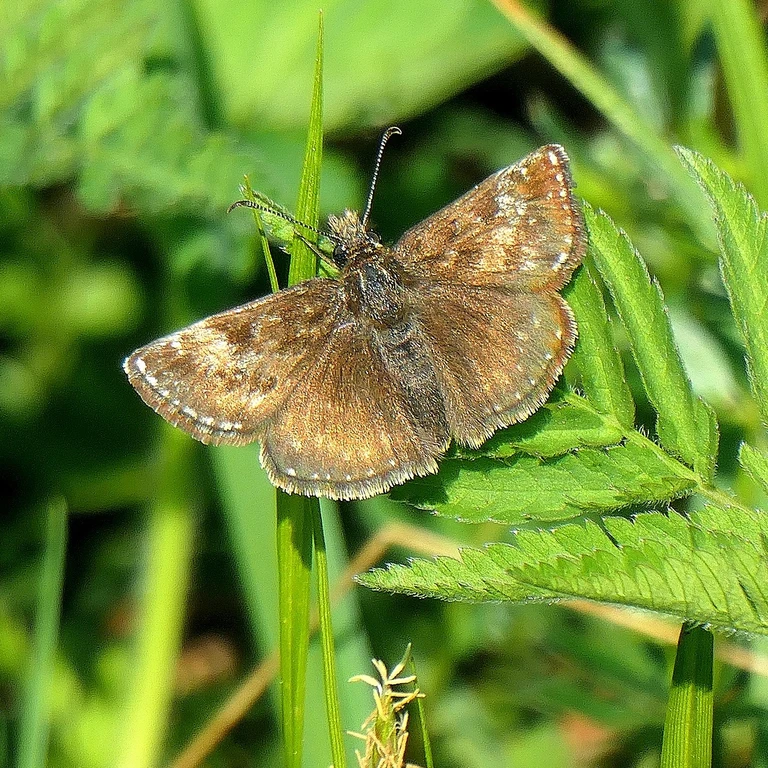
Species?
Erynnis tages
